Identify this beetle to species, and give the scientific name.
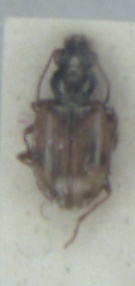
Bembidion pallidipenne
